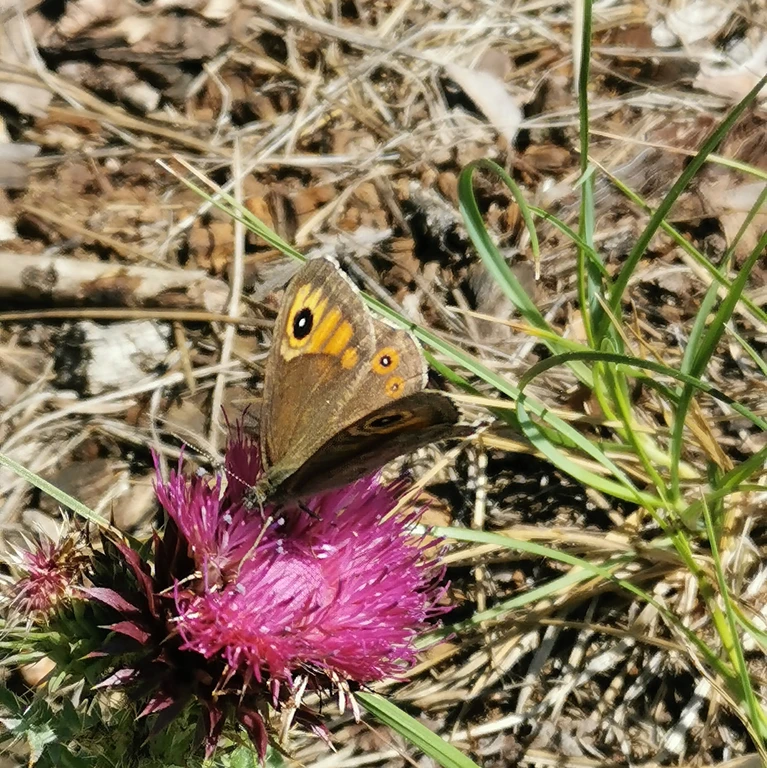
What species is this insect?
Lasiommata maera (also Pararge maera)
